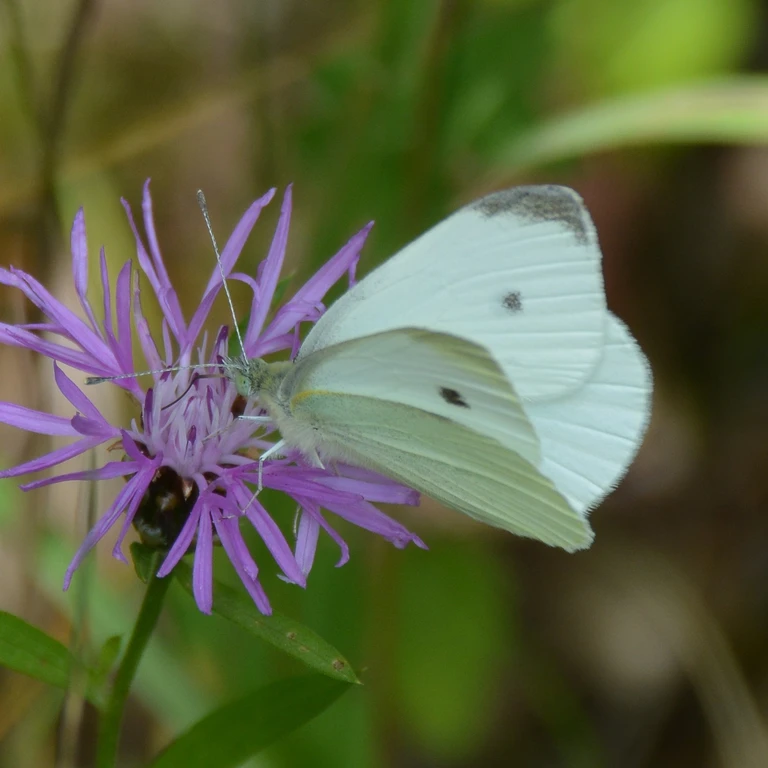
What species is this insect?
Pieris rapae
